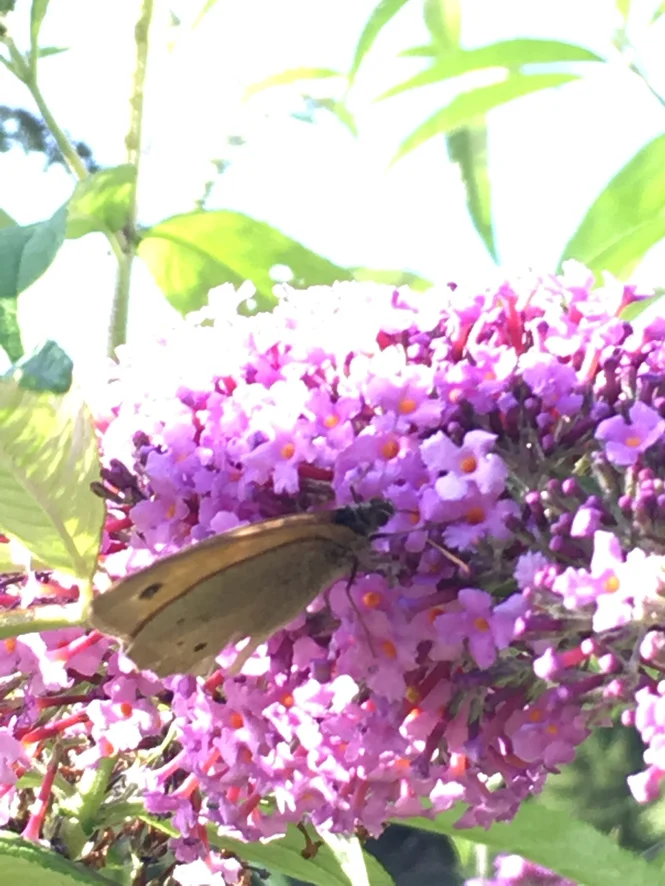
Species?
Maniola jurtina
